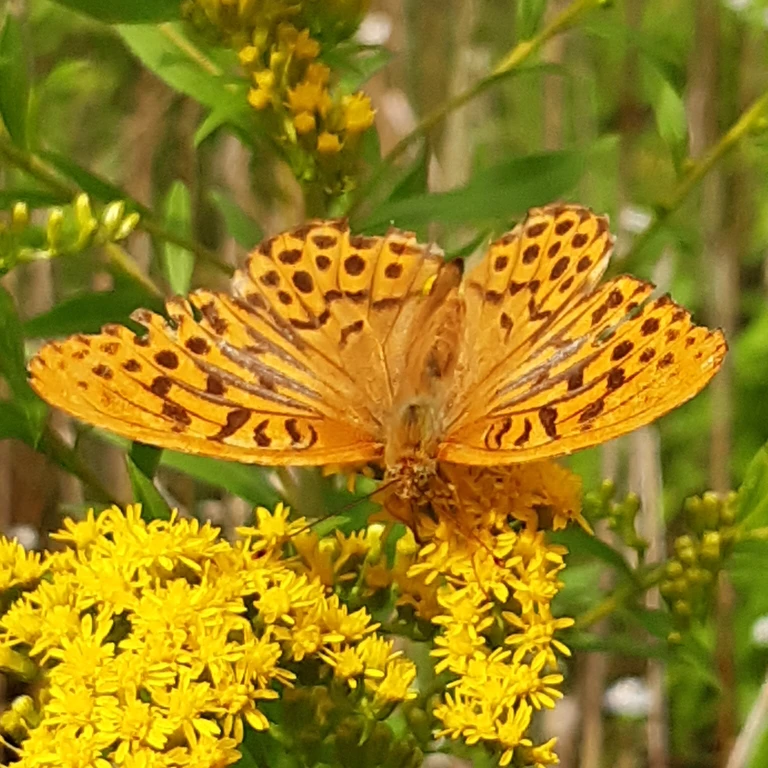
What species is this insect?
Argynnis paphia
